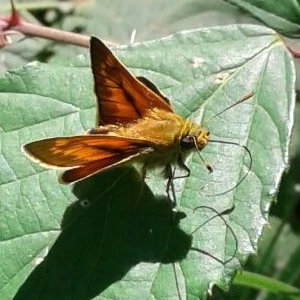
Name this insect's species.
Ochlodes sylvanus (also Ochlodes venata)
